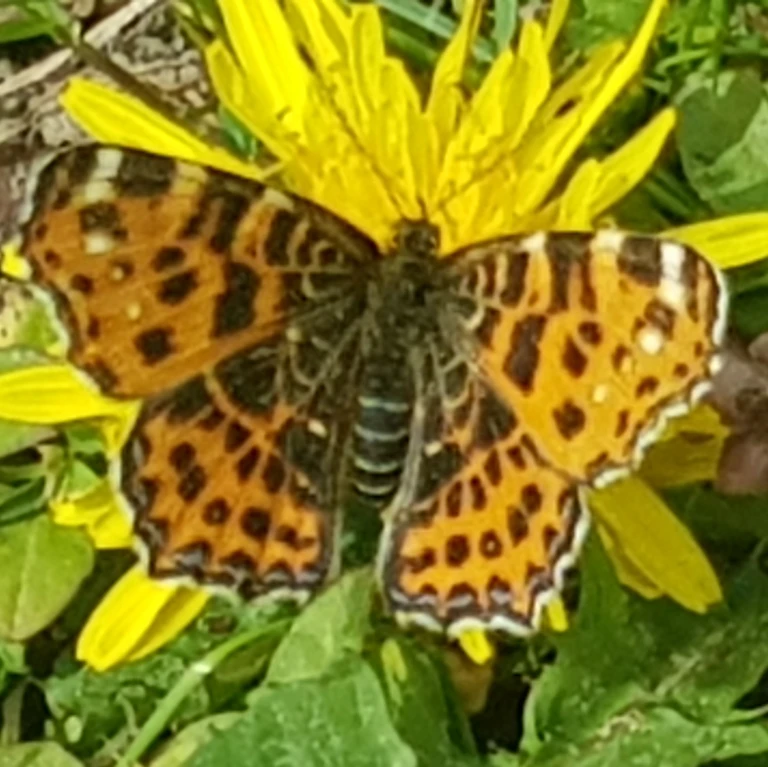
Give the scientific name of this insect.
Araschnia levana
